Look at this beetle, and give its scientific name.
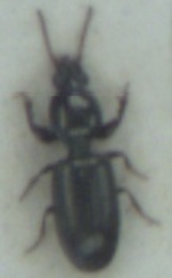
Dyschirius salinus
